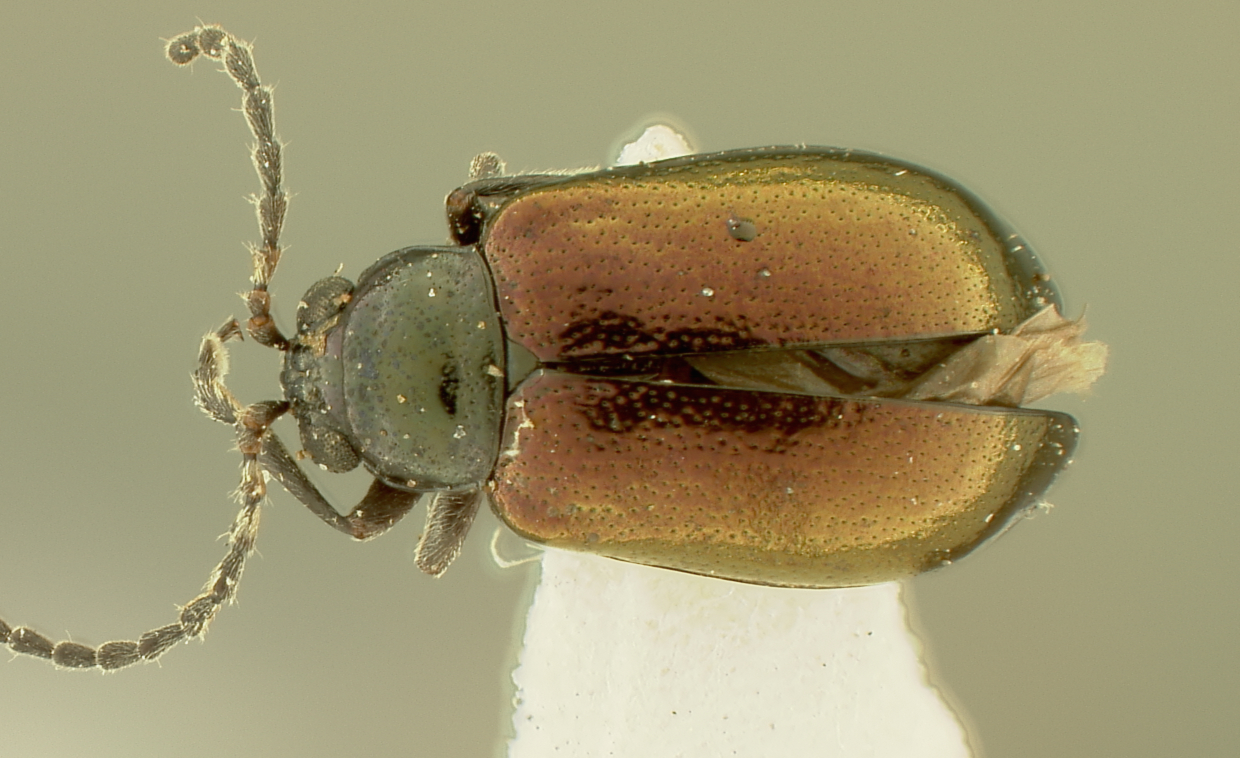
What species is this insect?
Altica limana
